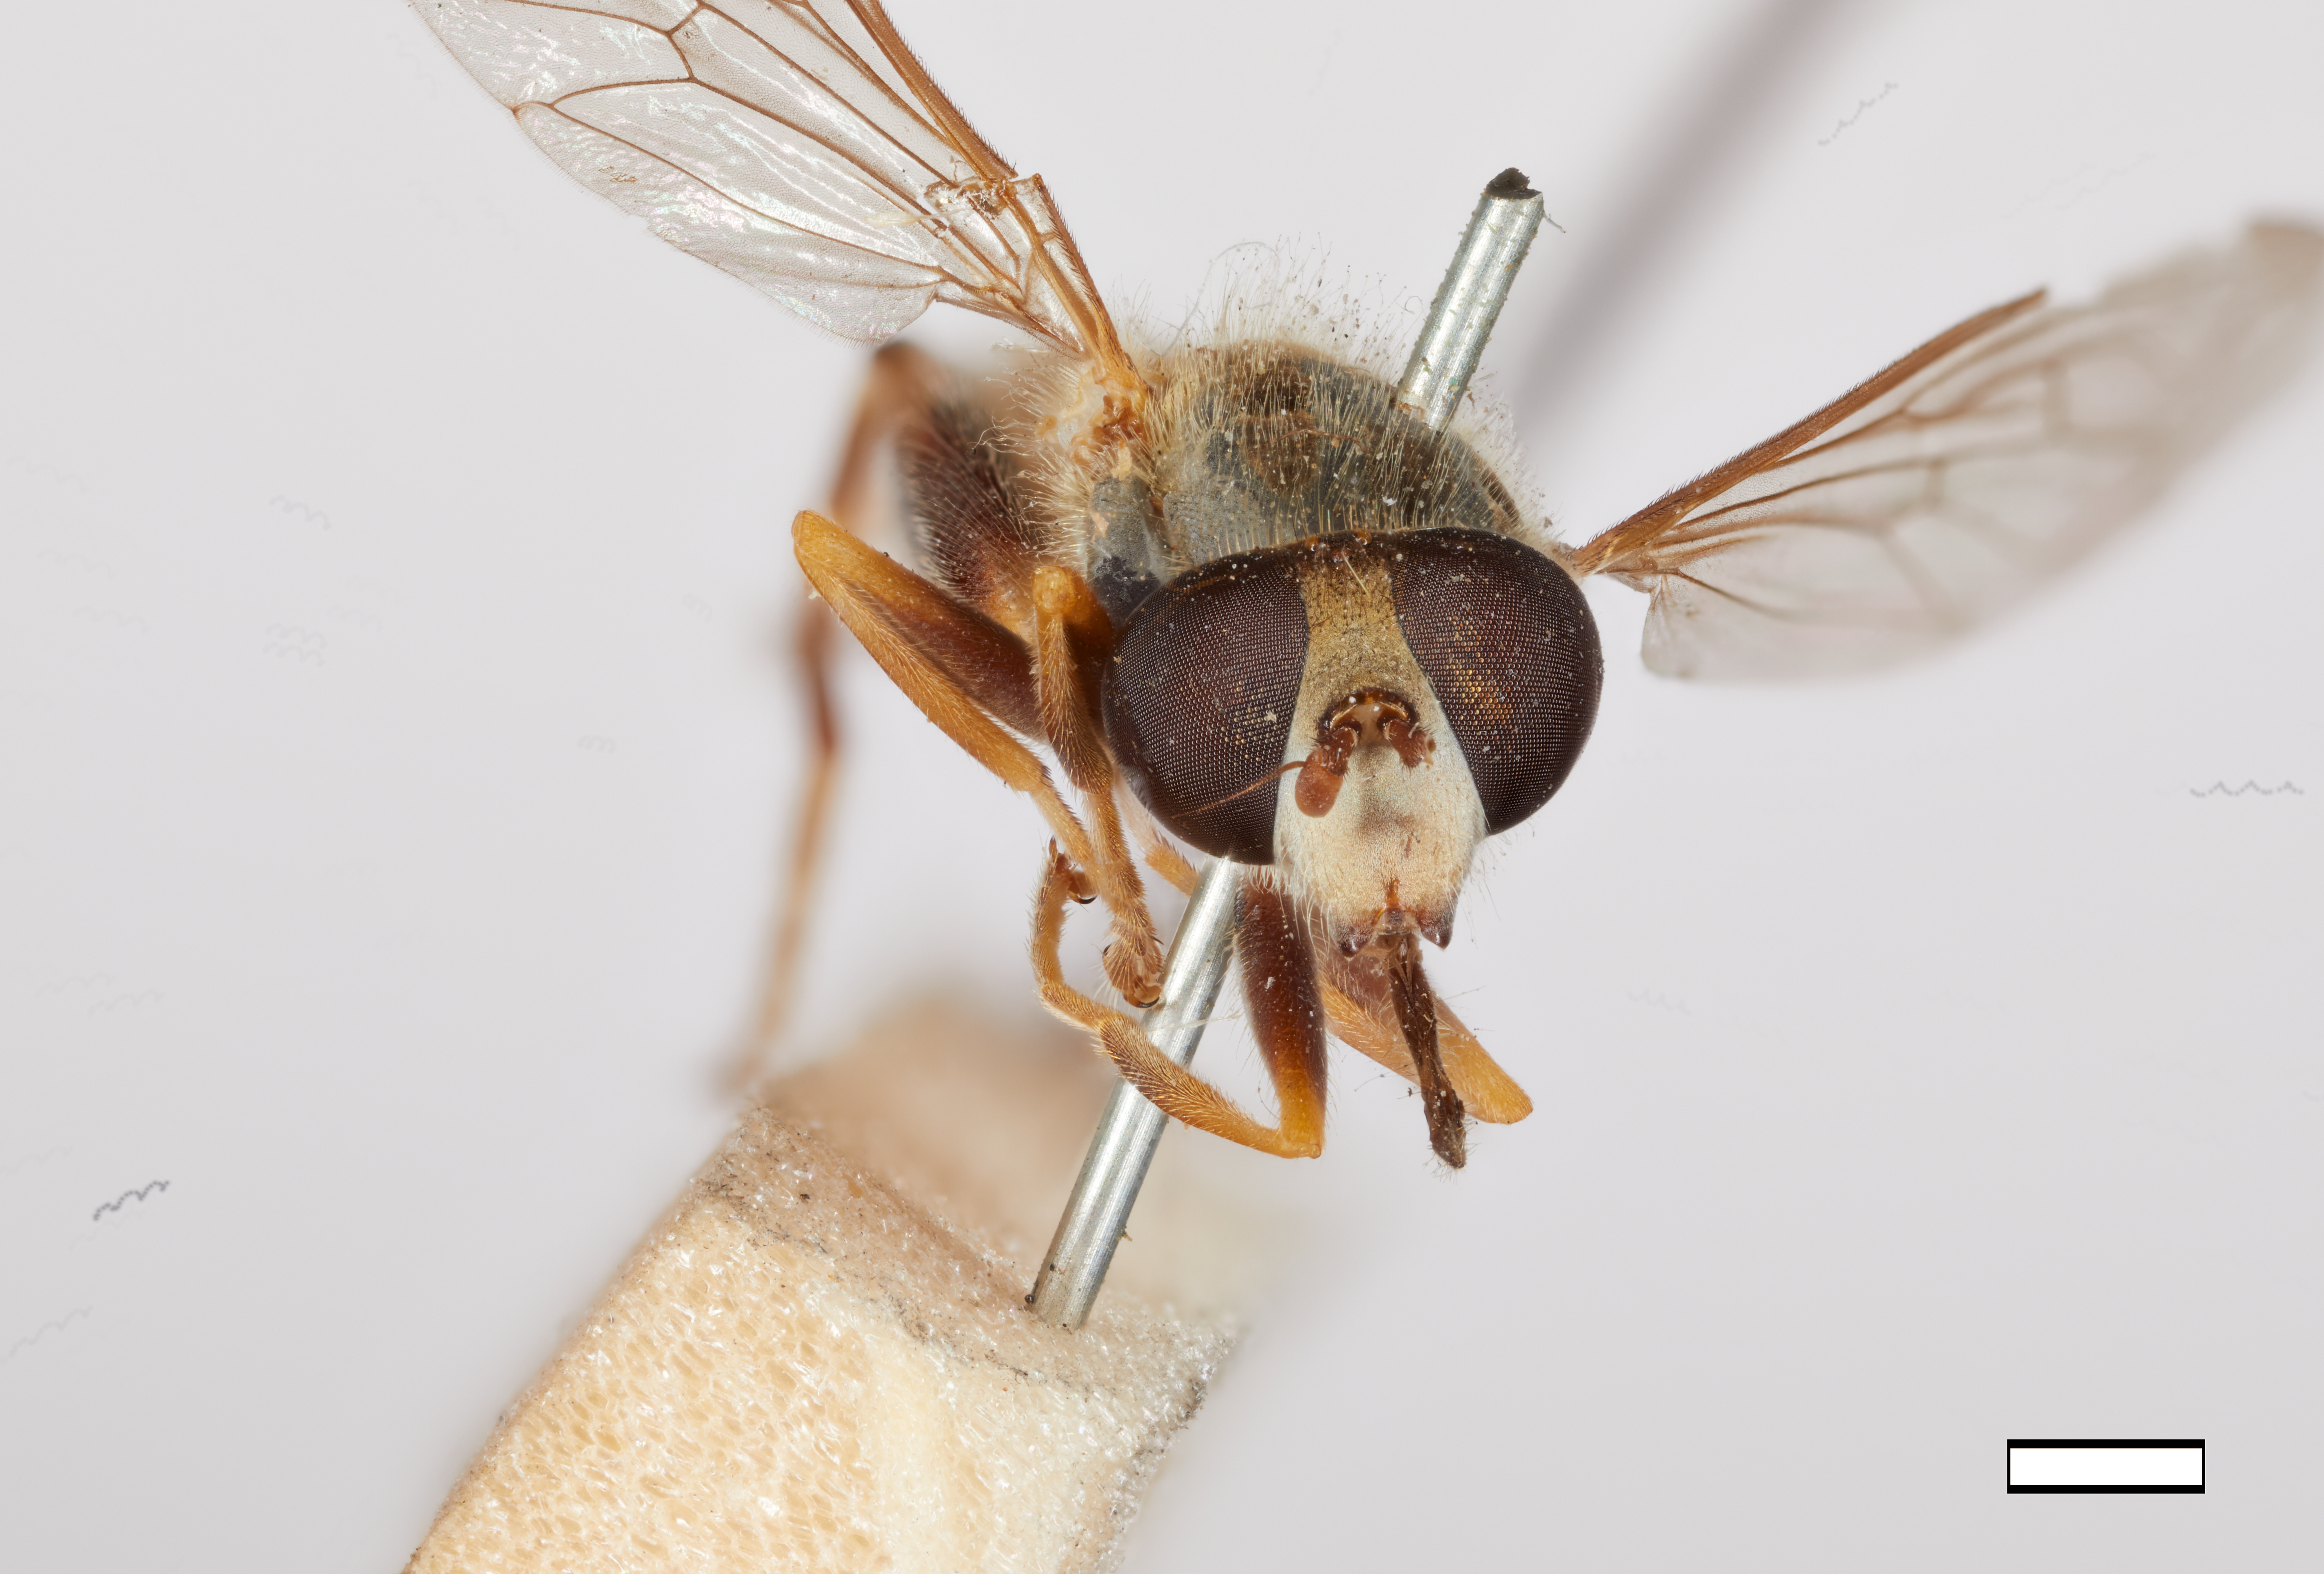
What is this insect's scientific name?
Helophilus distinctus
